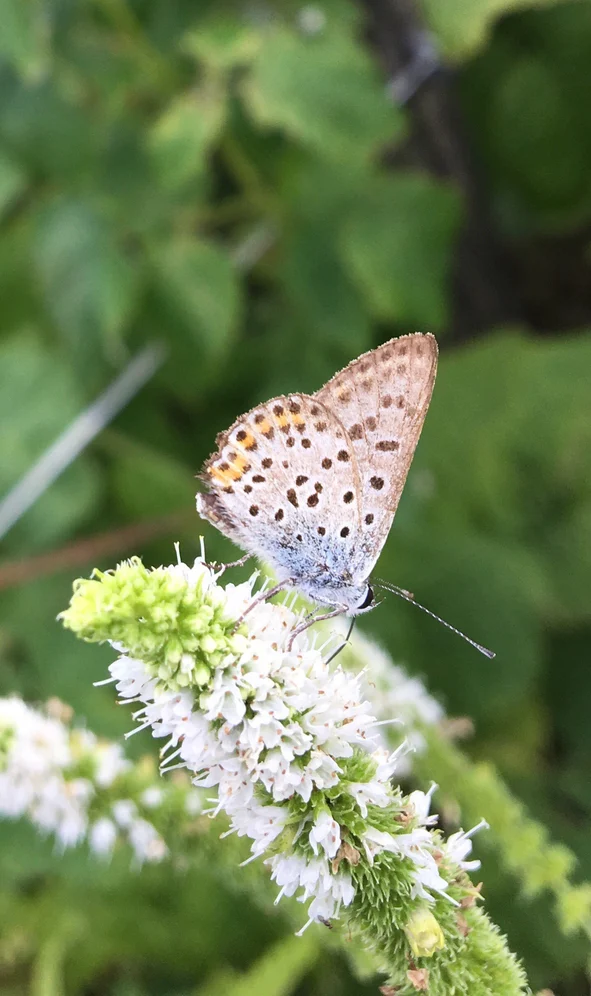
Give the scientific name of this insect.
Lycaena tityrus (also Loweia tityrus)
